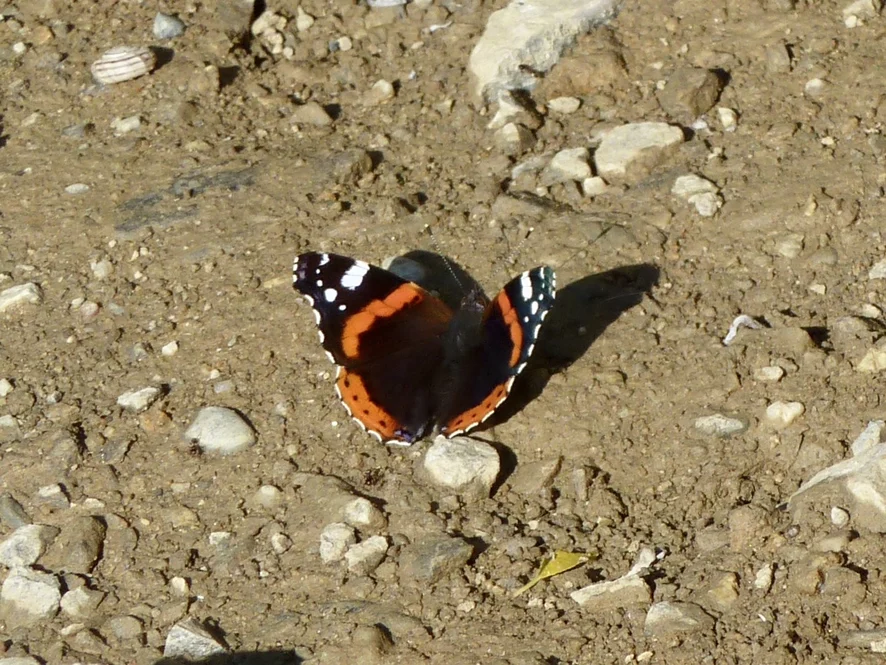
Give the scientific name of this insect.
Vanessa atalanta
